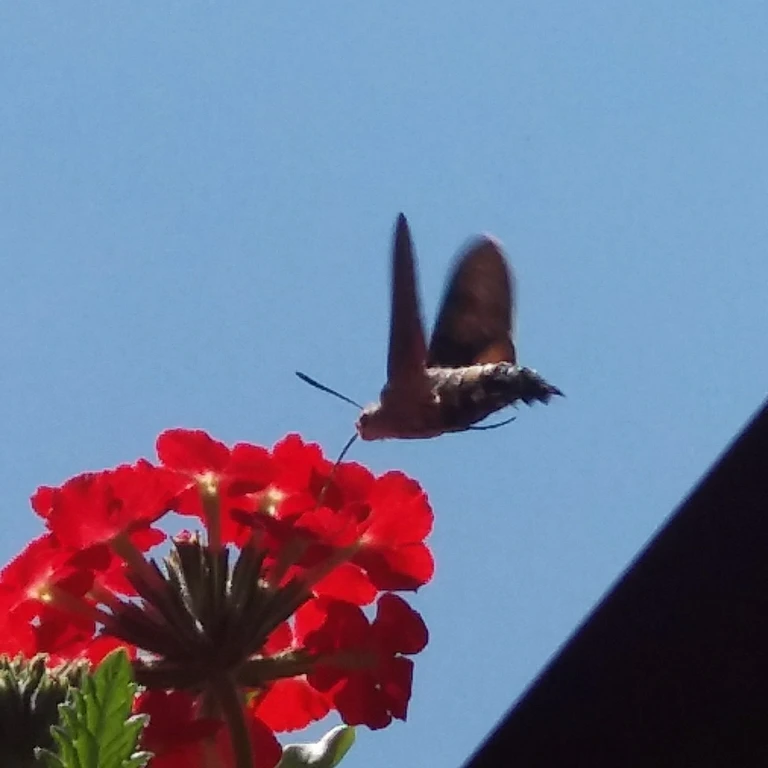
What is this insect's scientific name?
Macroglossum stellatarum
